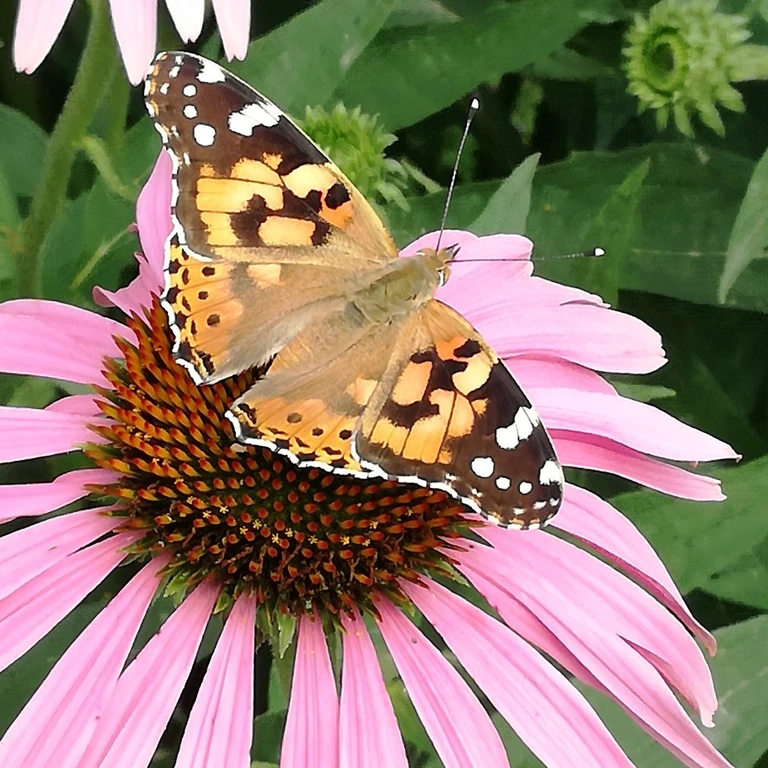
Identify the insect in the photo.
Vanessa cardui
